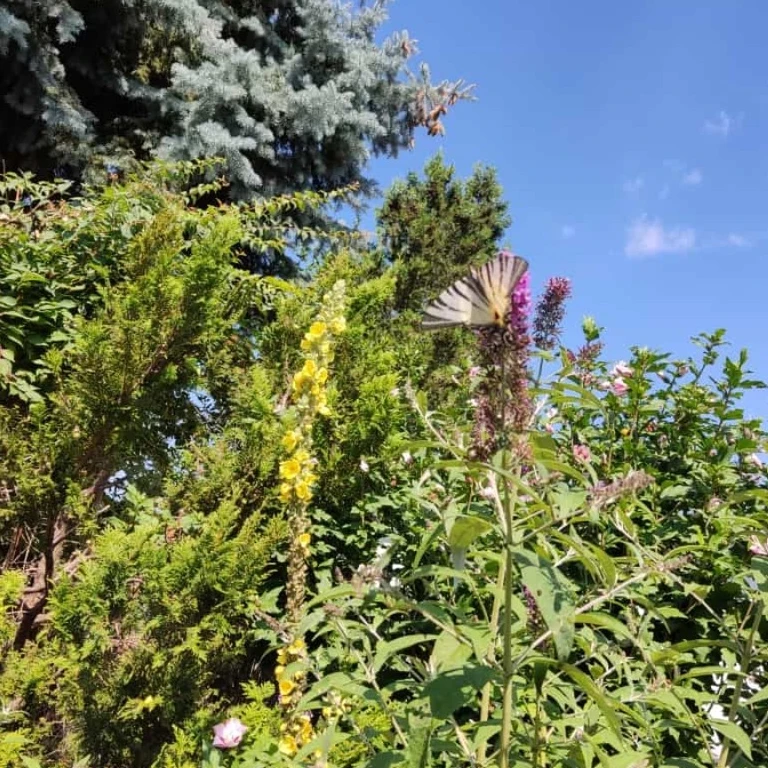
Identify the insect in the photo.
Iphiclides podalirius
